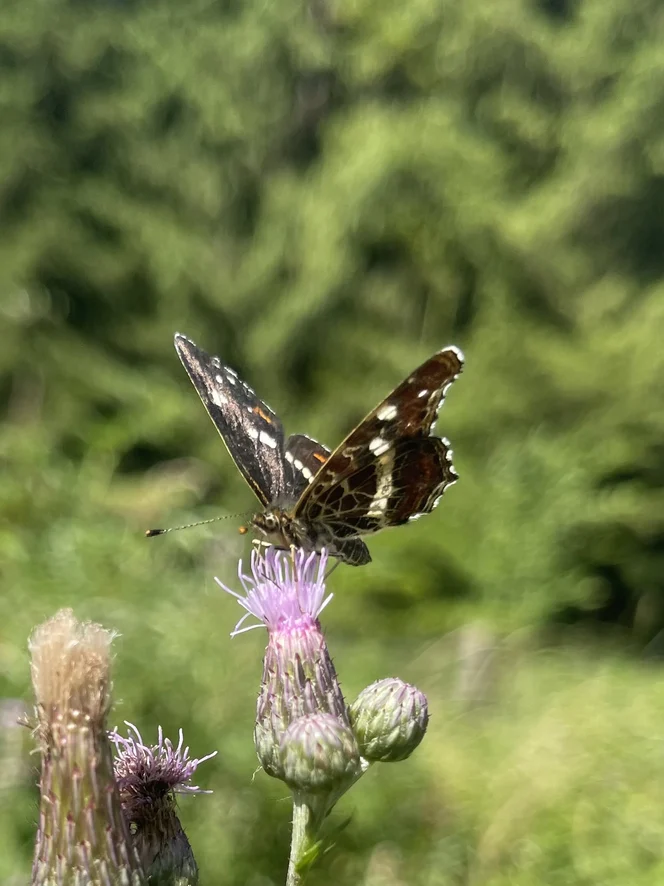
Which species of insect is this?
Araschnia levana
